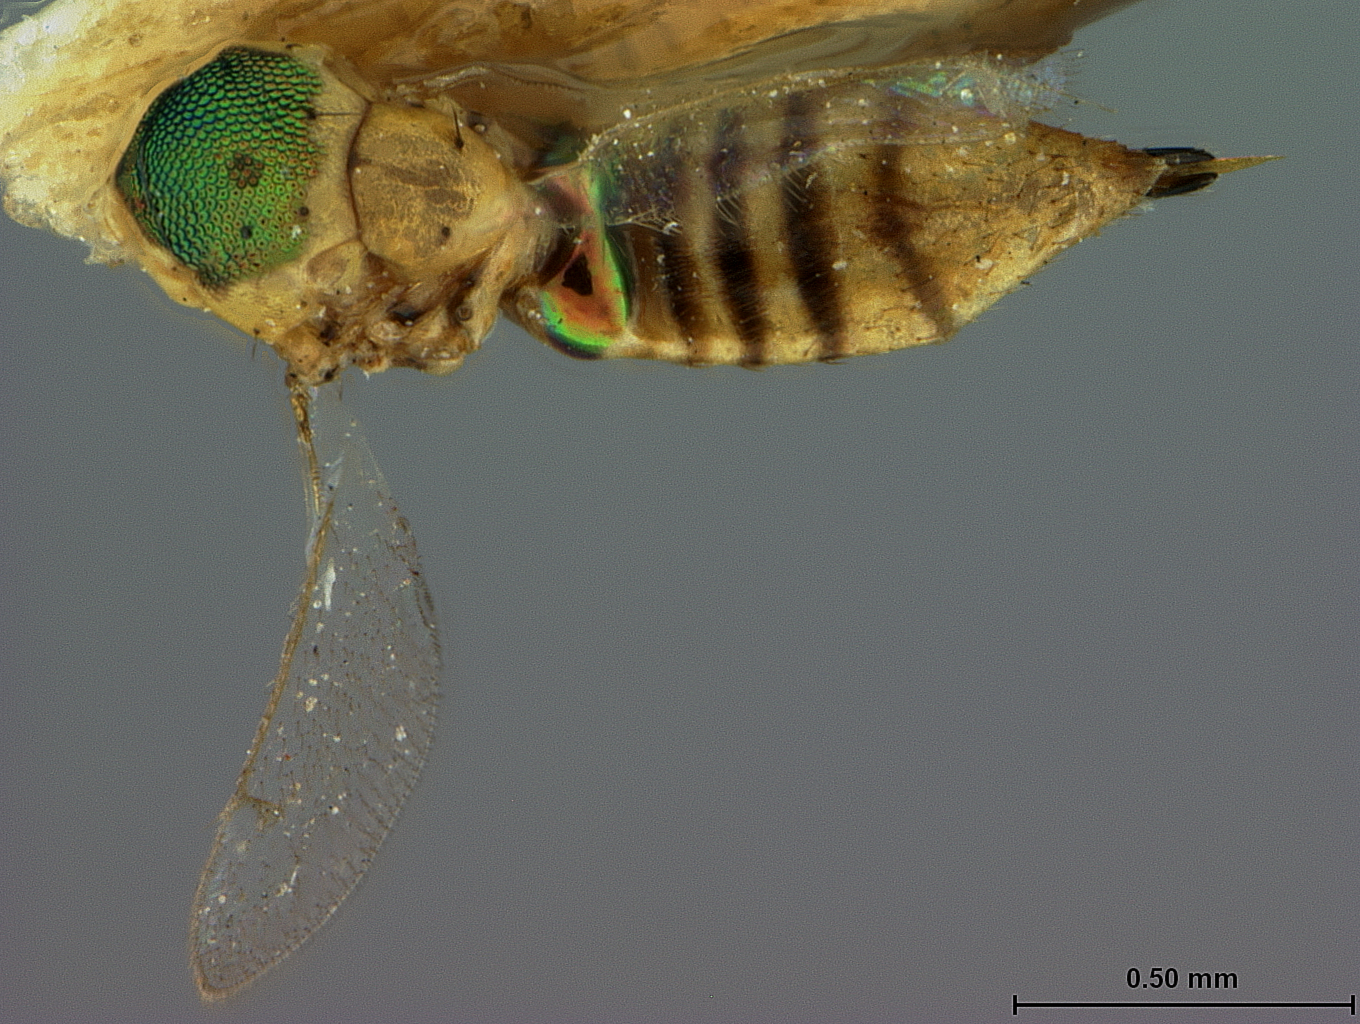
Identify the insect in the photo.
Eulophus auripunctatus
